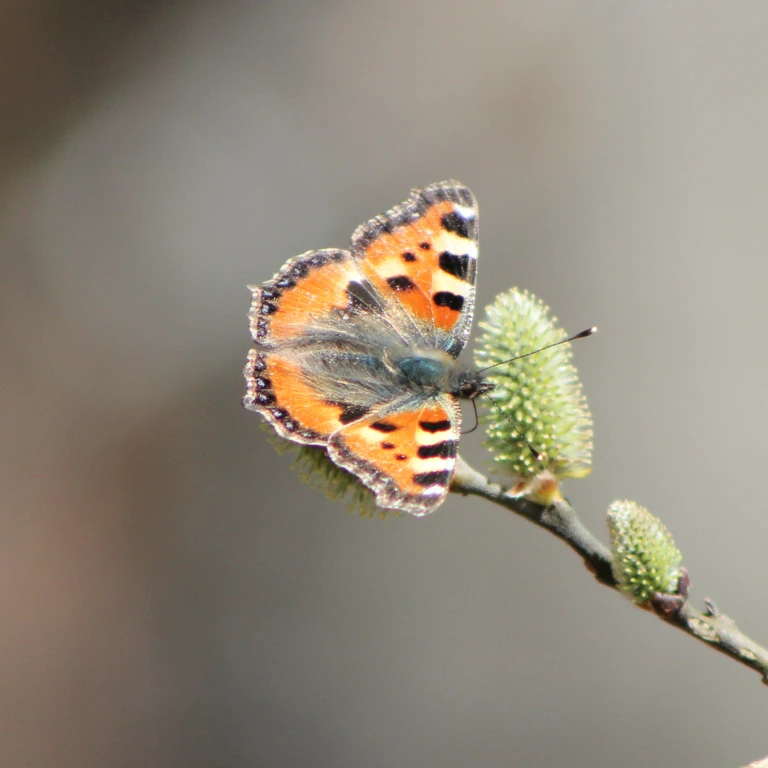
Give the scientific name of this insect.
Aglais urticae
